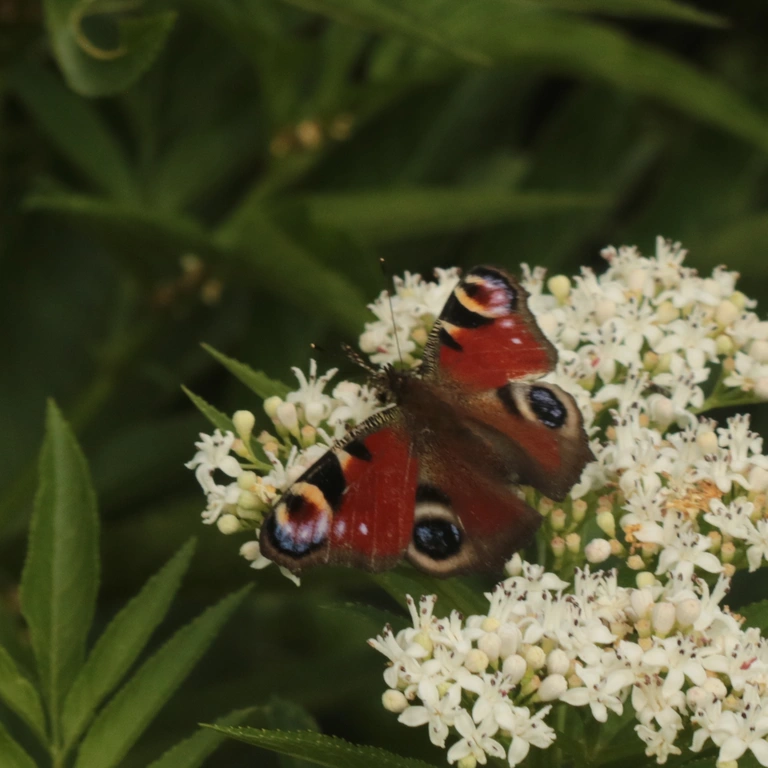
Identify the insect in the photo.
Aglais io
